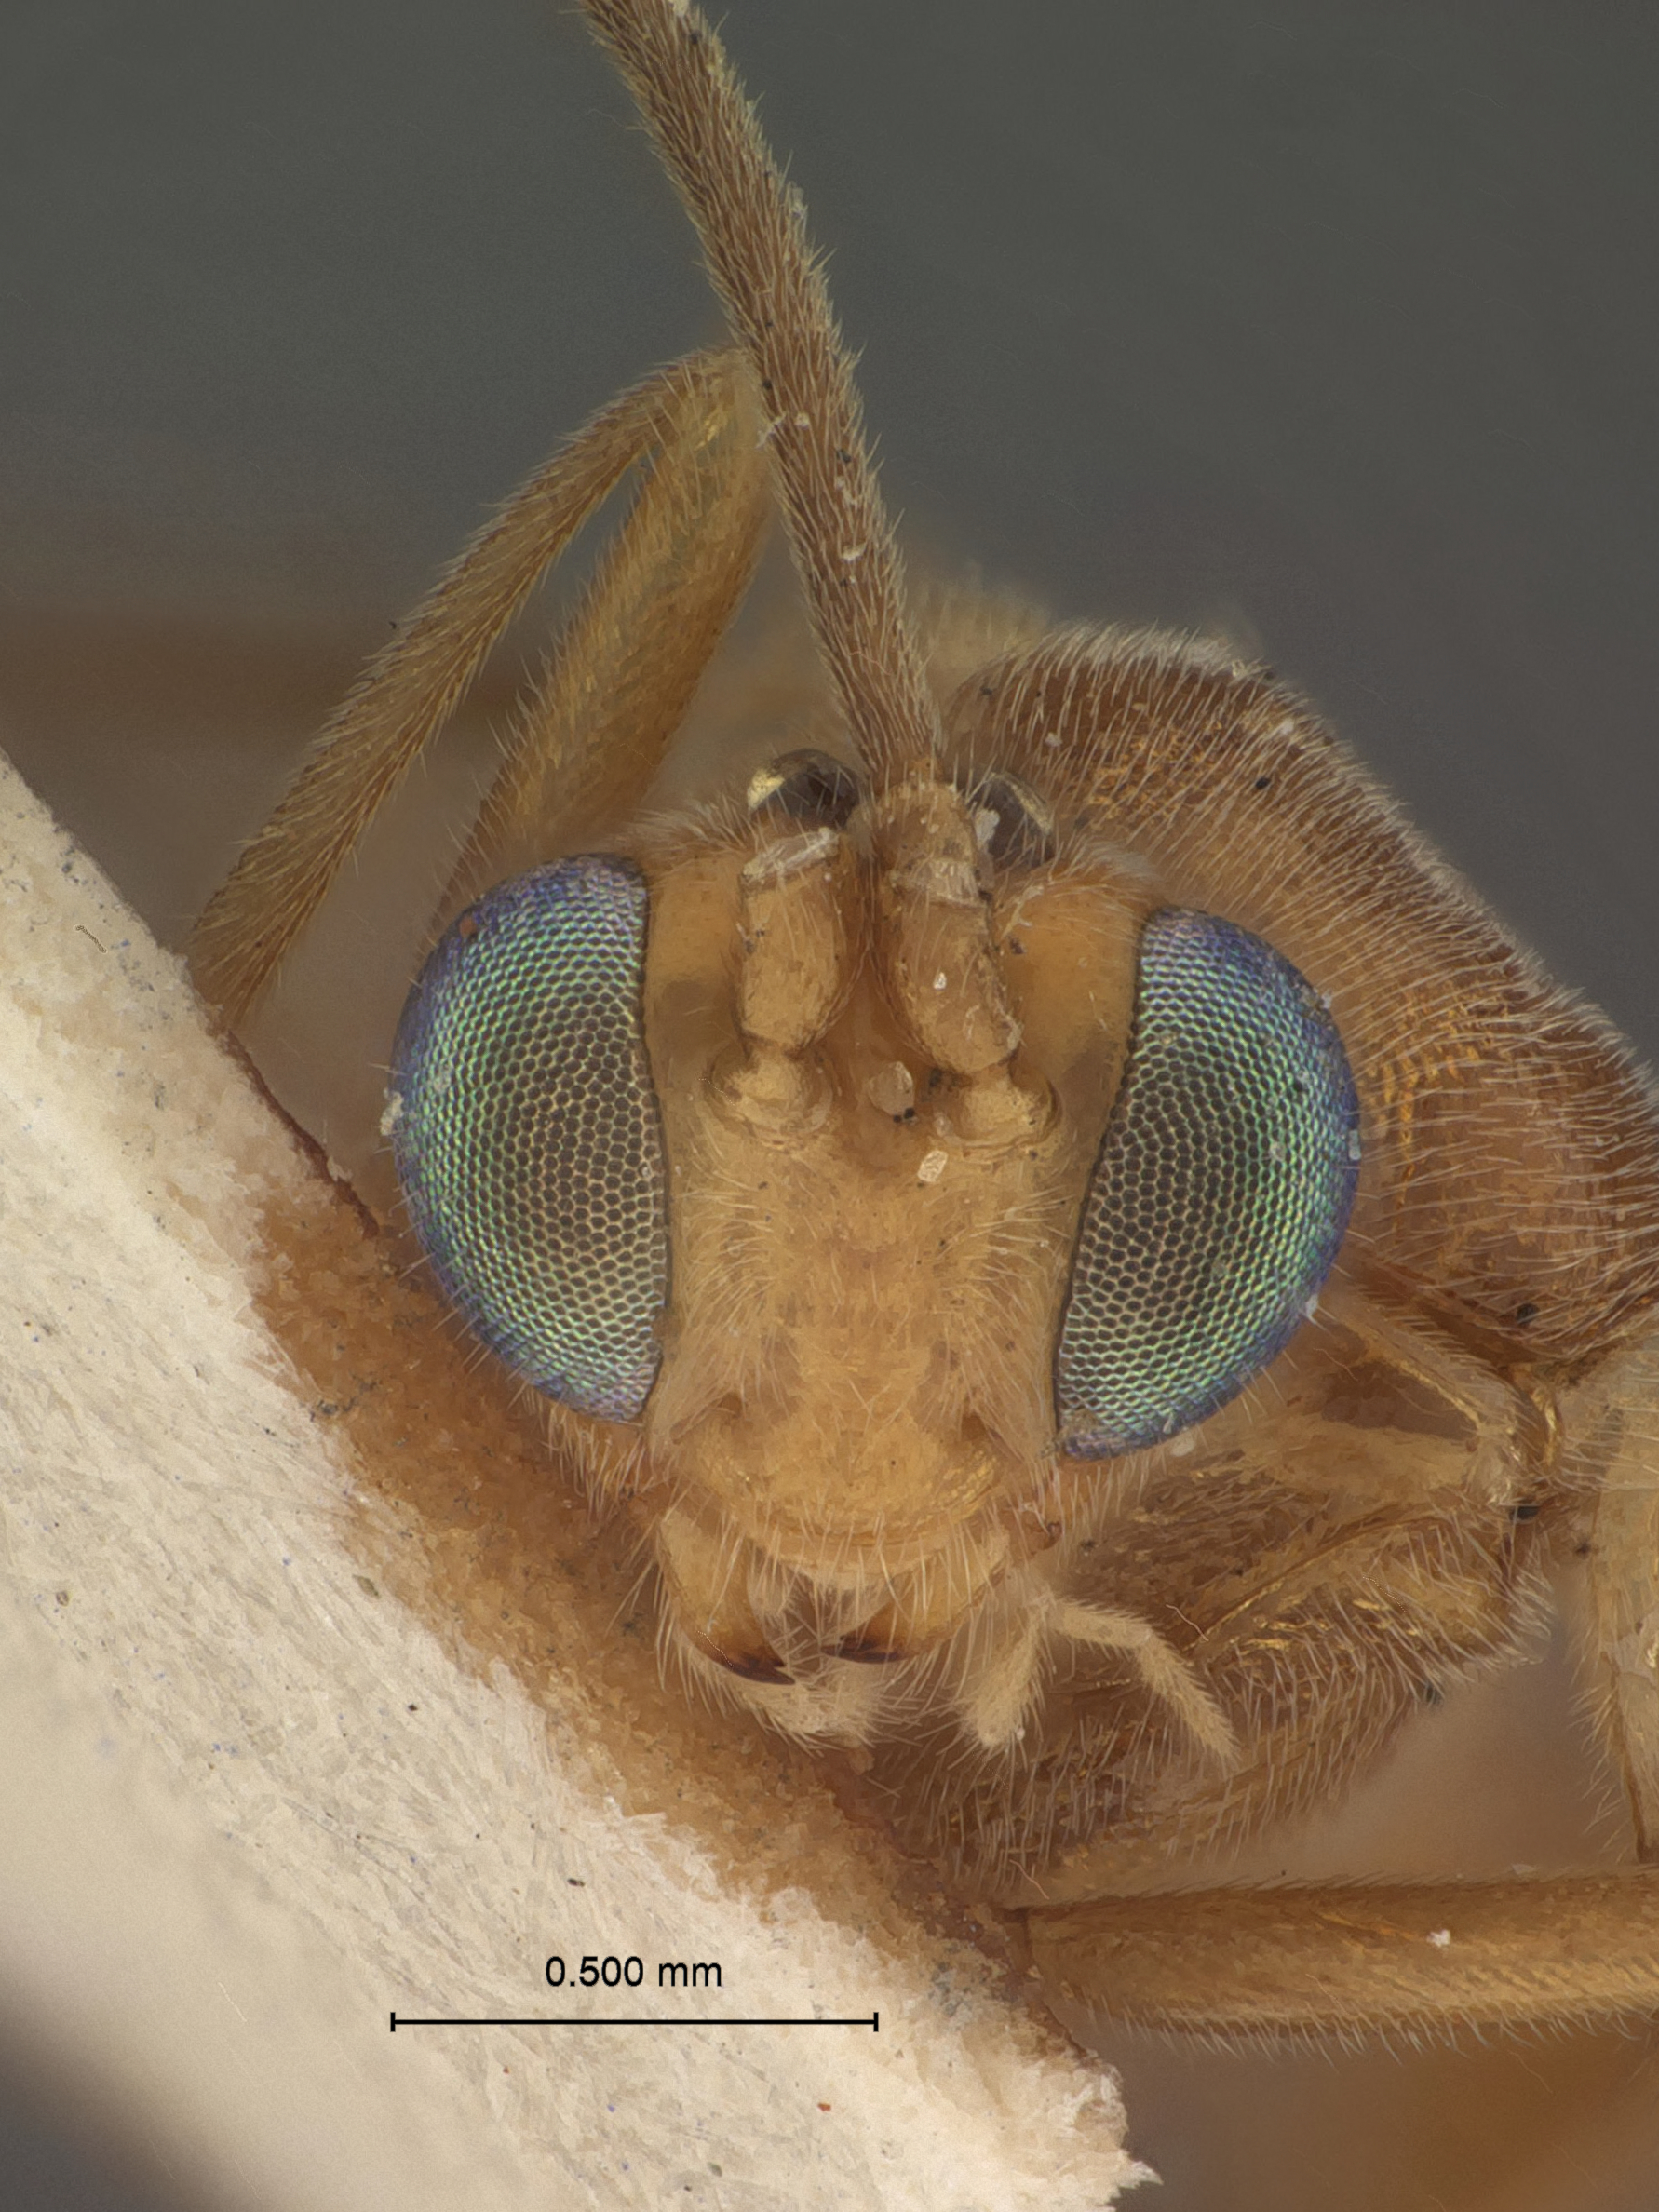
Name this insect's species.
Meteorus datanae
